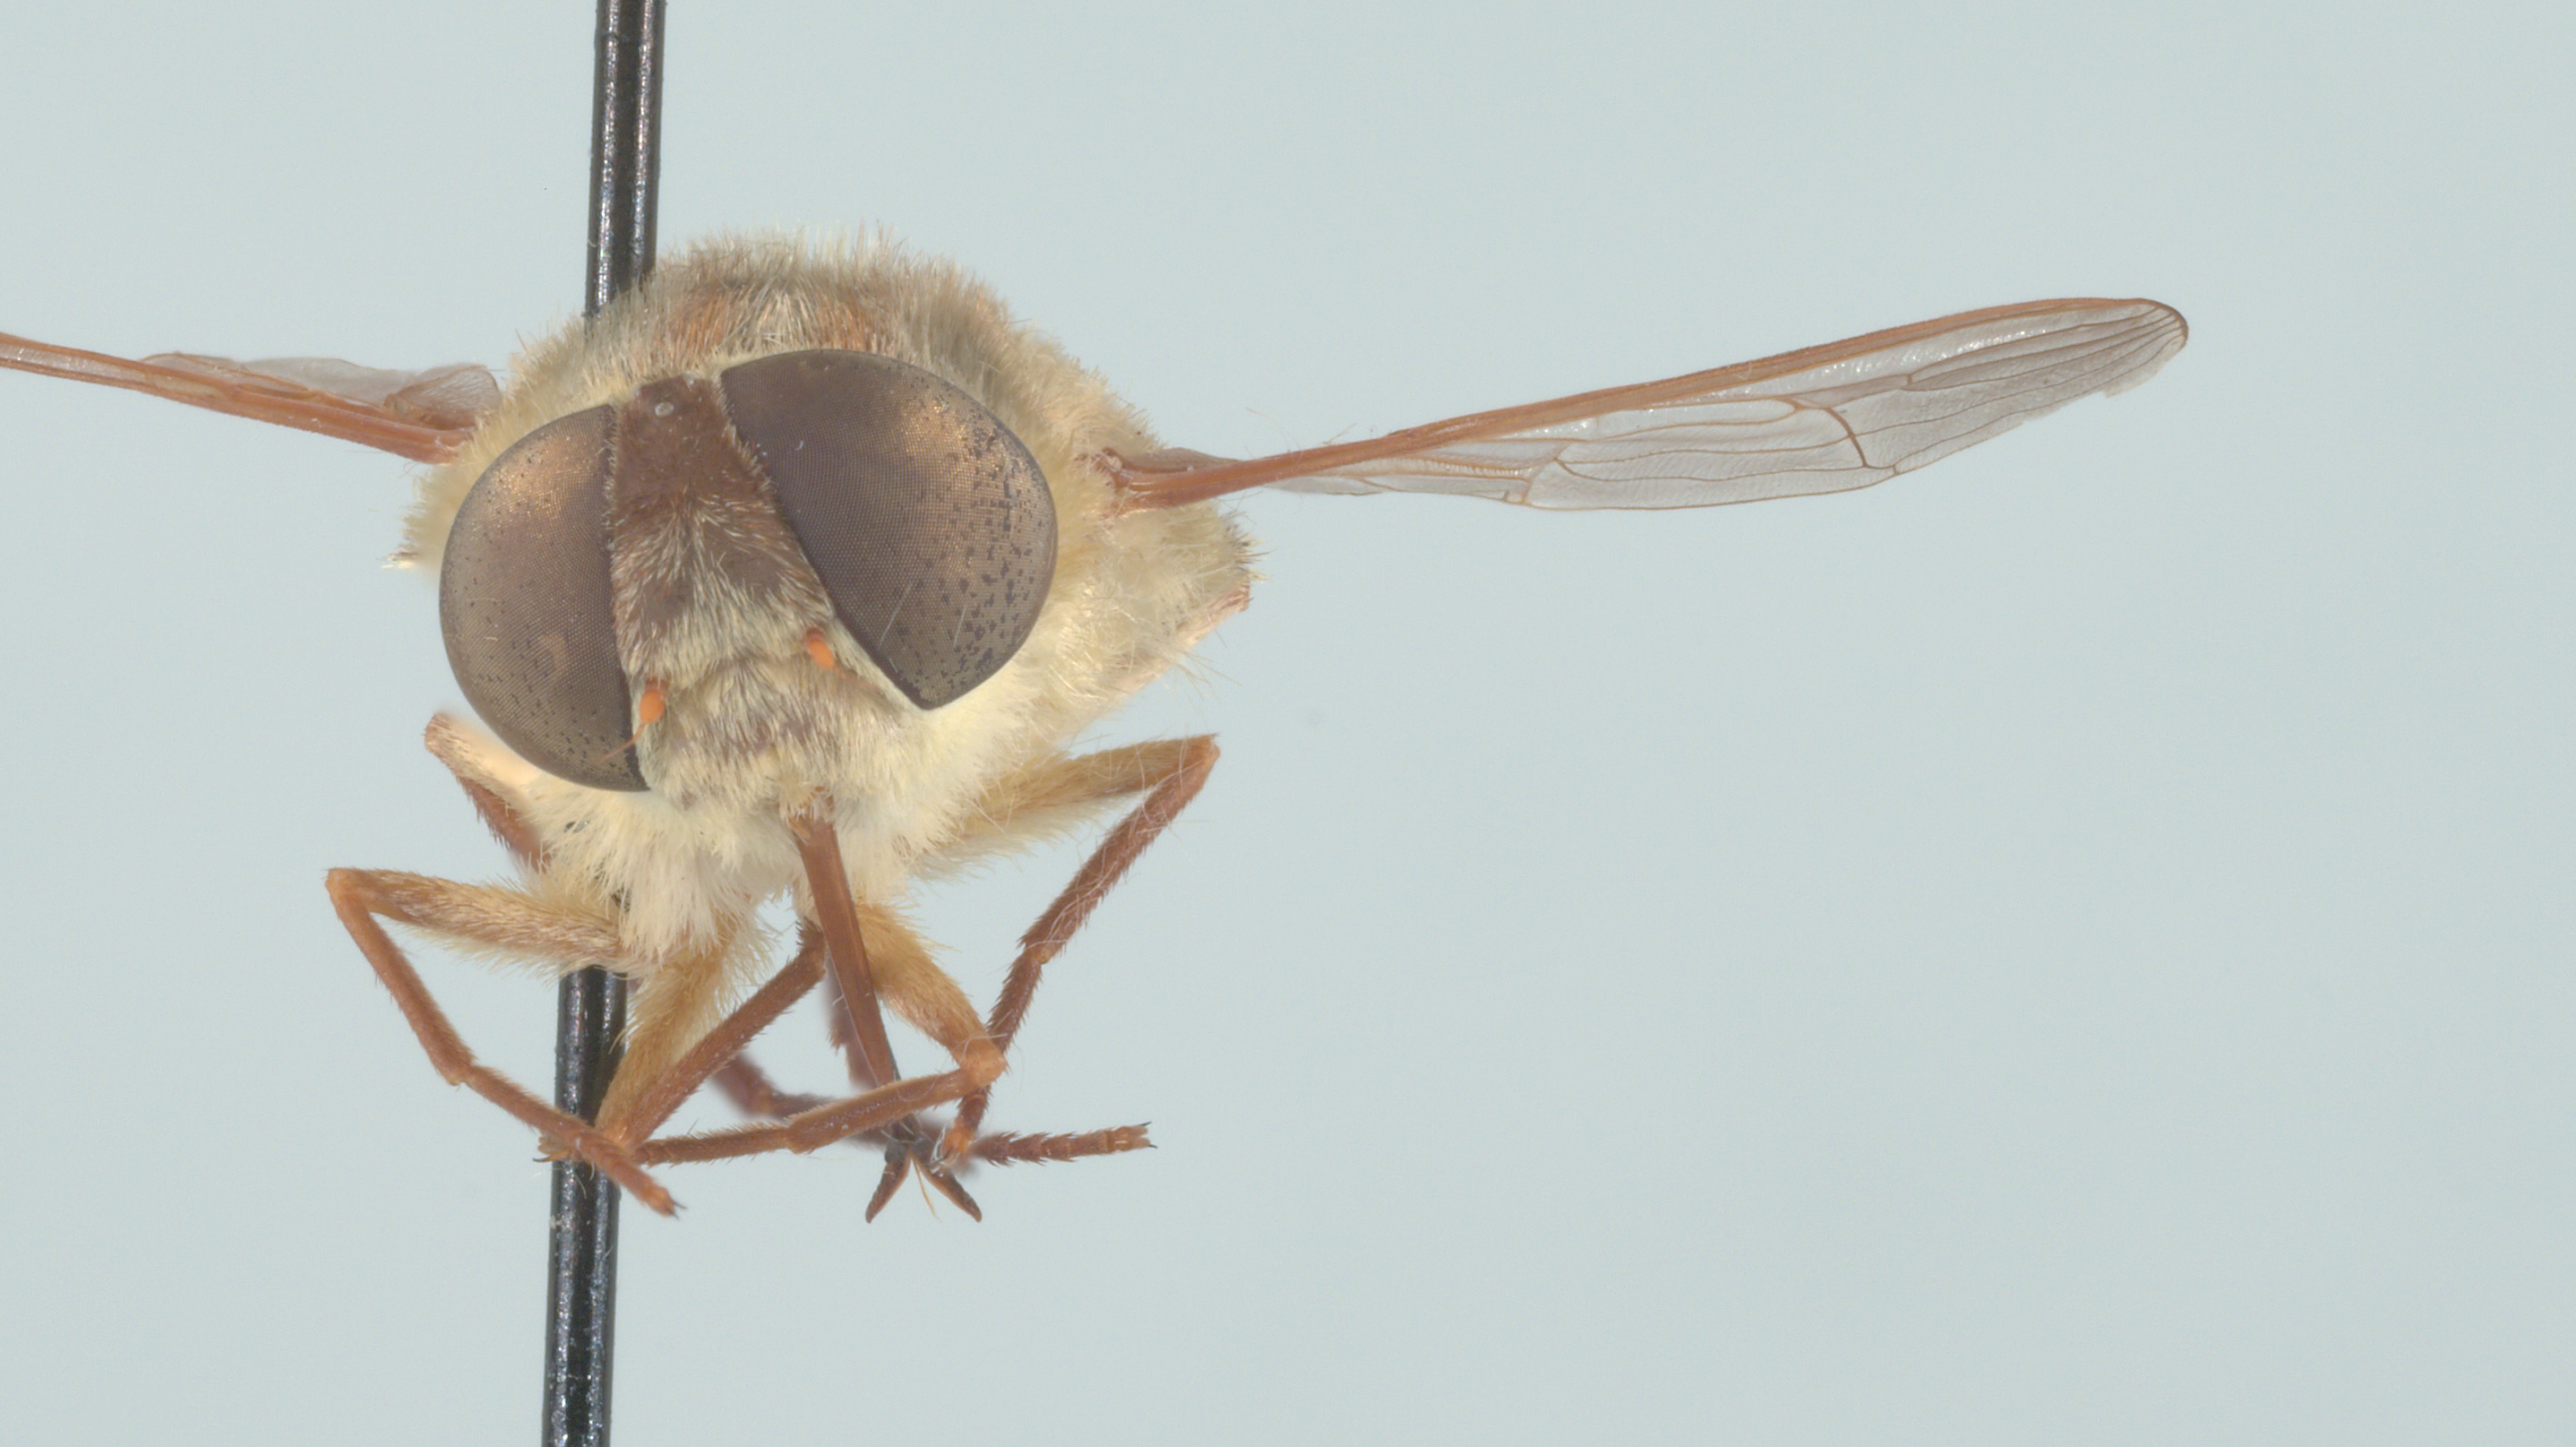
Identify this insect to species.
Neorhynchocephalus volaticus
